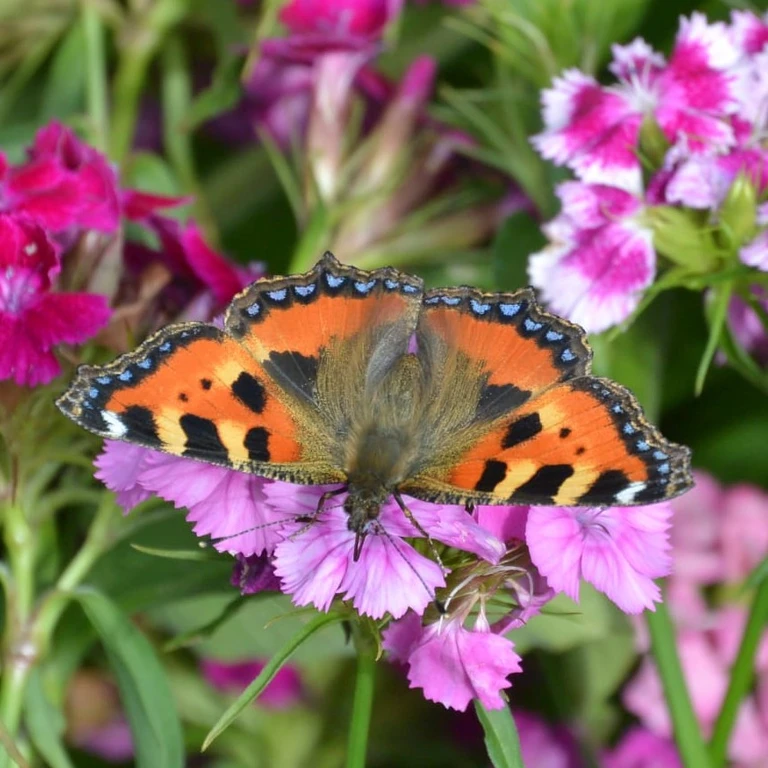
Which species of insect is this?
Aglais urticae
